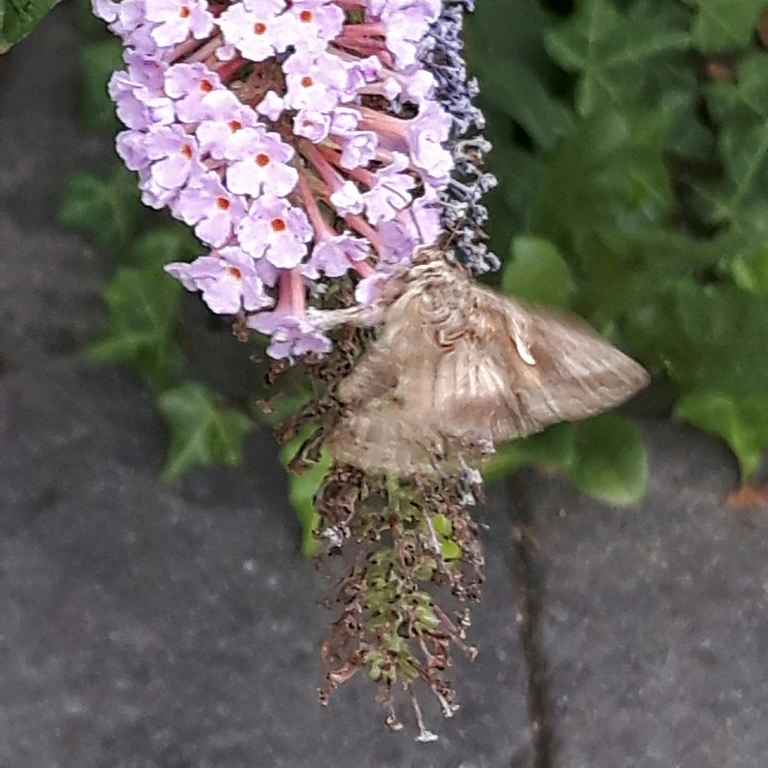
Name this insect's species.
Autographa gamma
